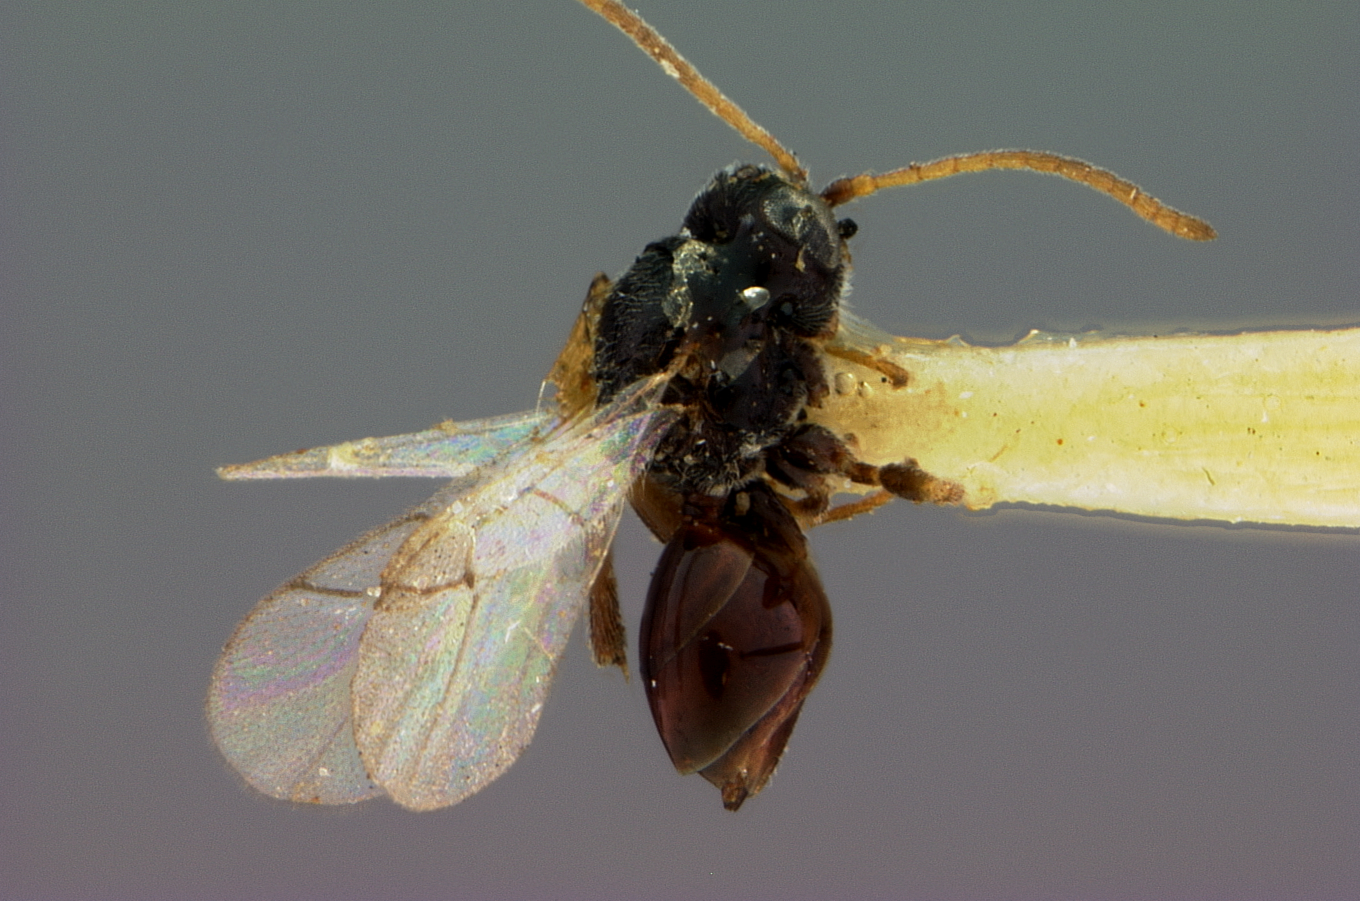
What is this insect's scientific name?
Euceroptres primus
